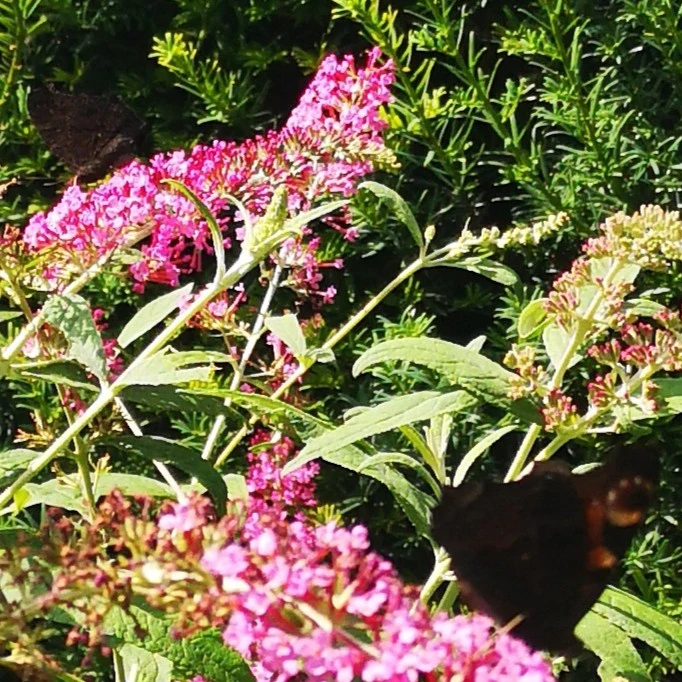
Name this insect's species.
Aglais io
